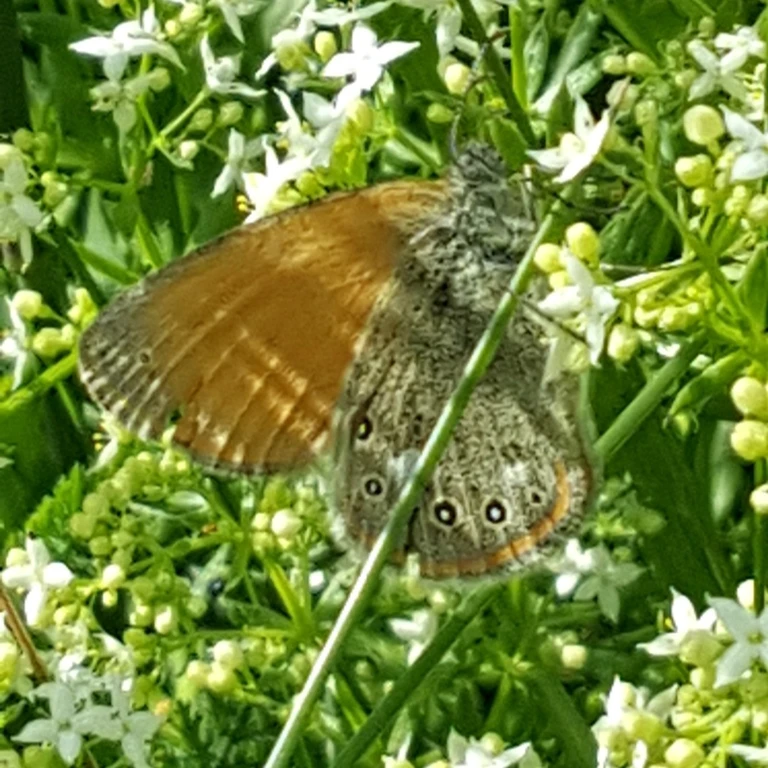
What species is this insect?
Coenonympha glycerion (also Coenonympha iphis)
